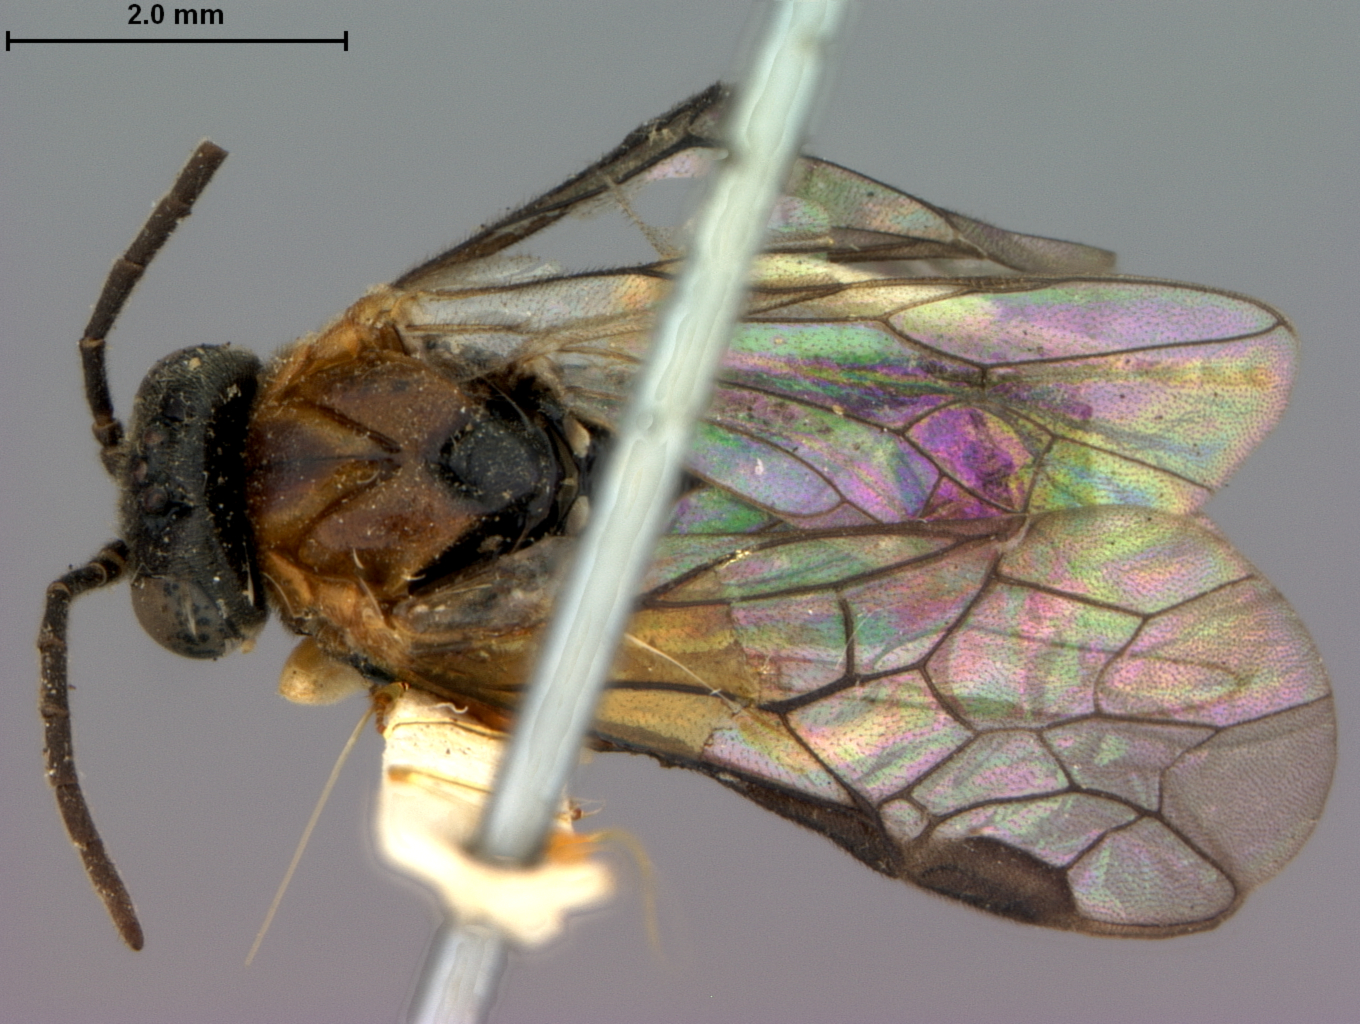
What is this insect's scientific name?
Paracharactus leucopodus
